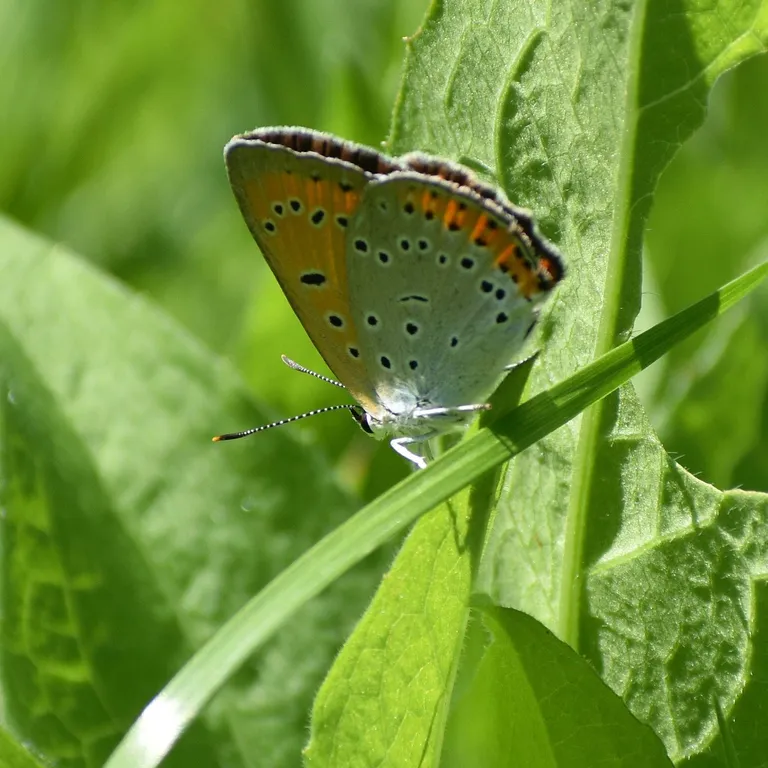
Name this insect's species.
Lycaena dispar
